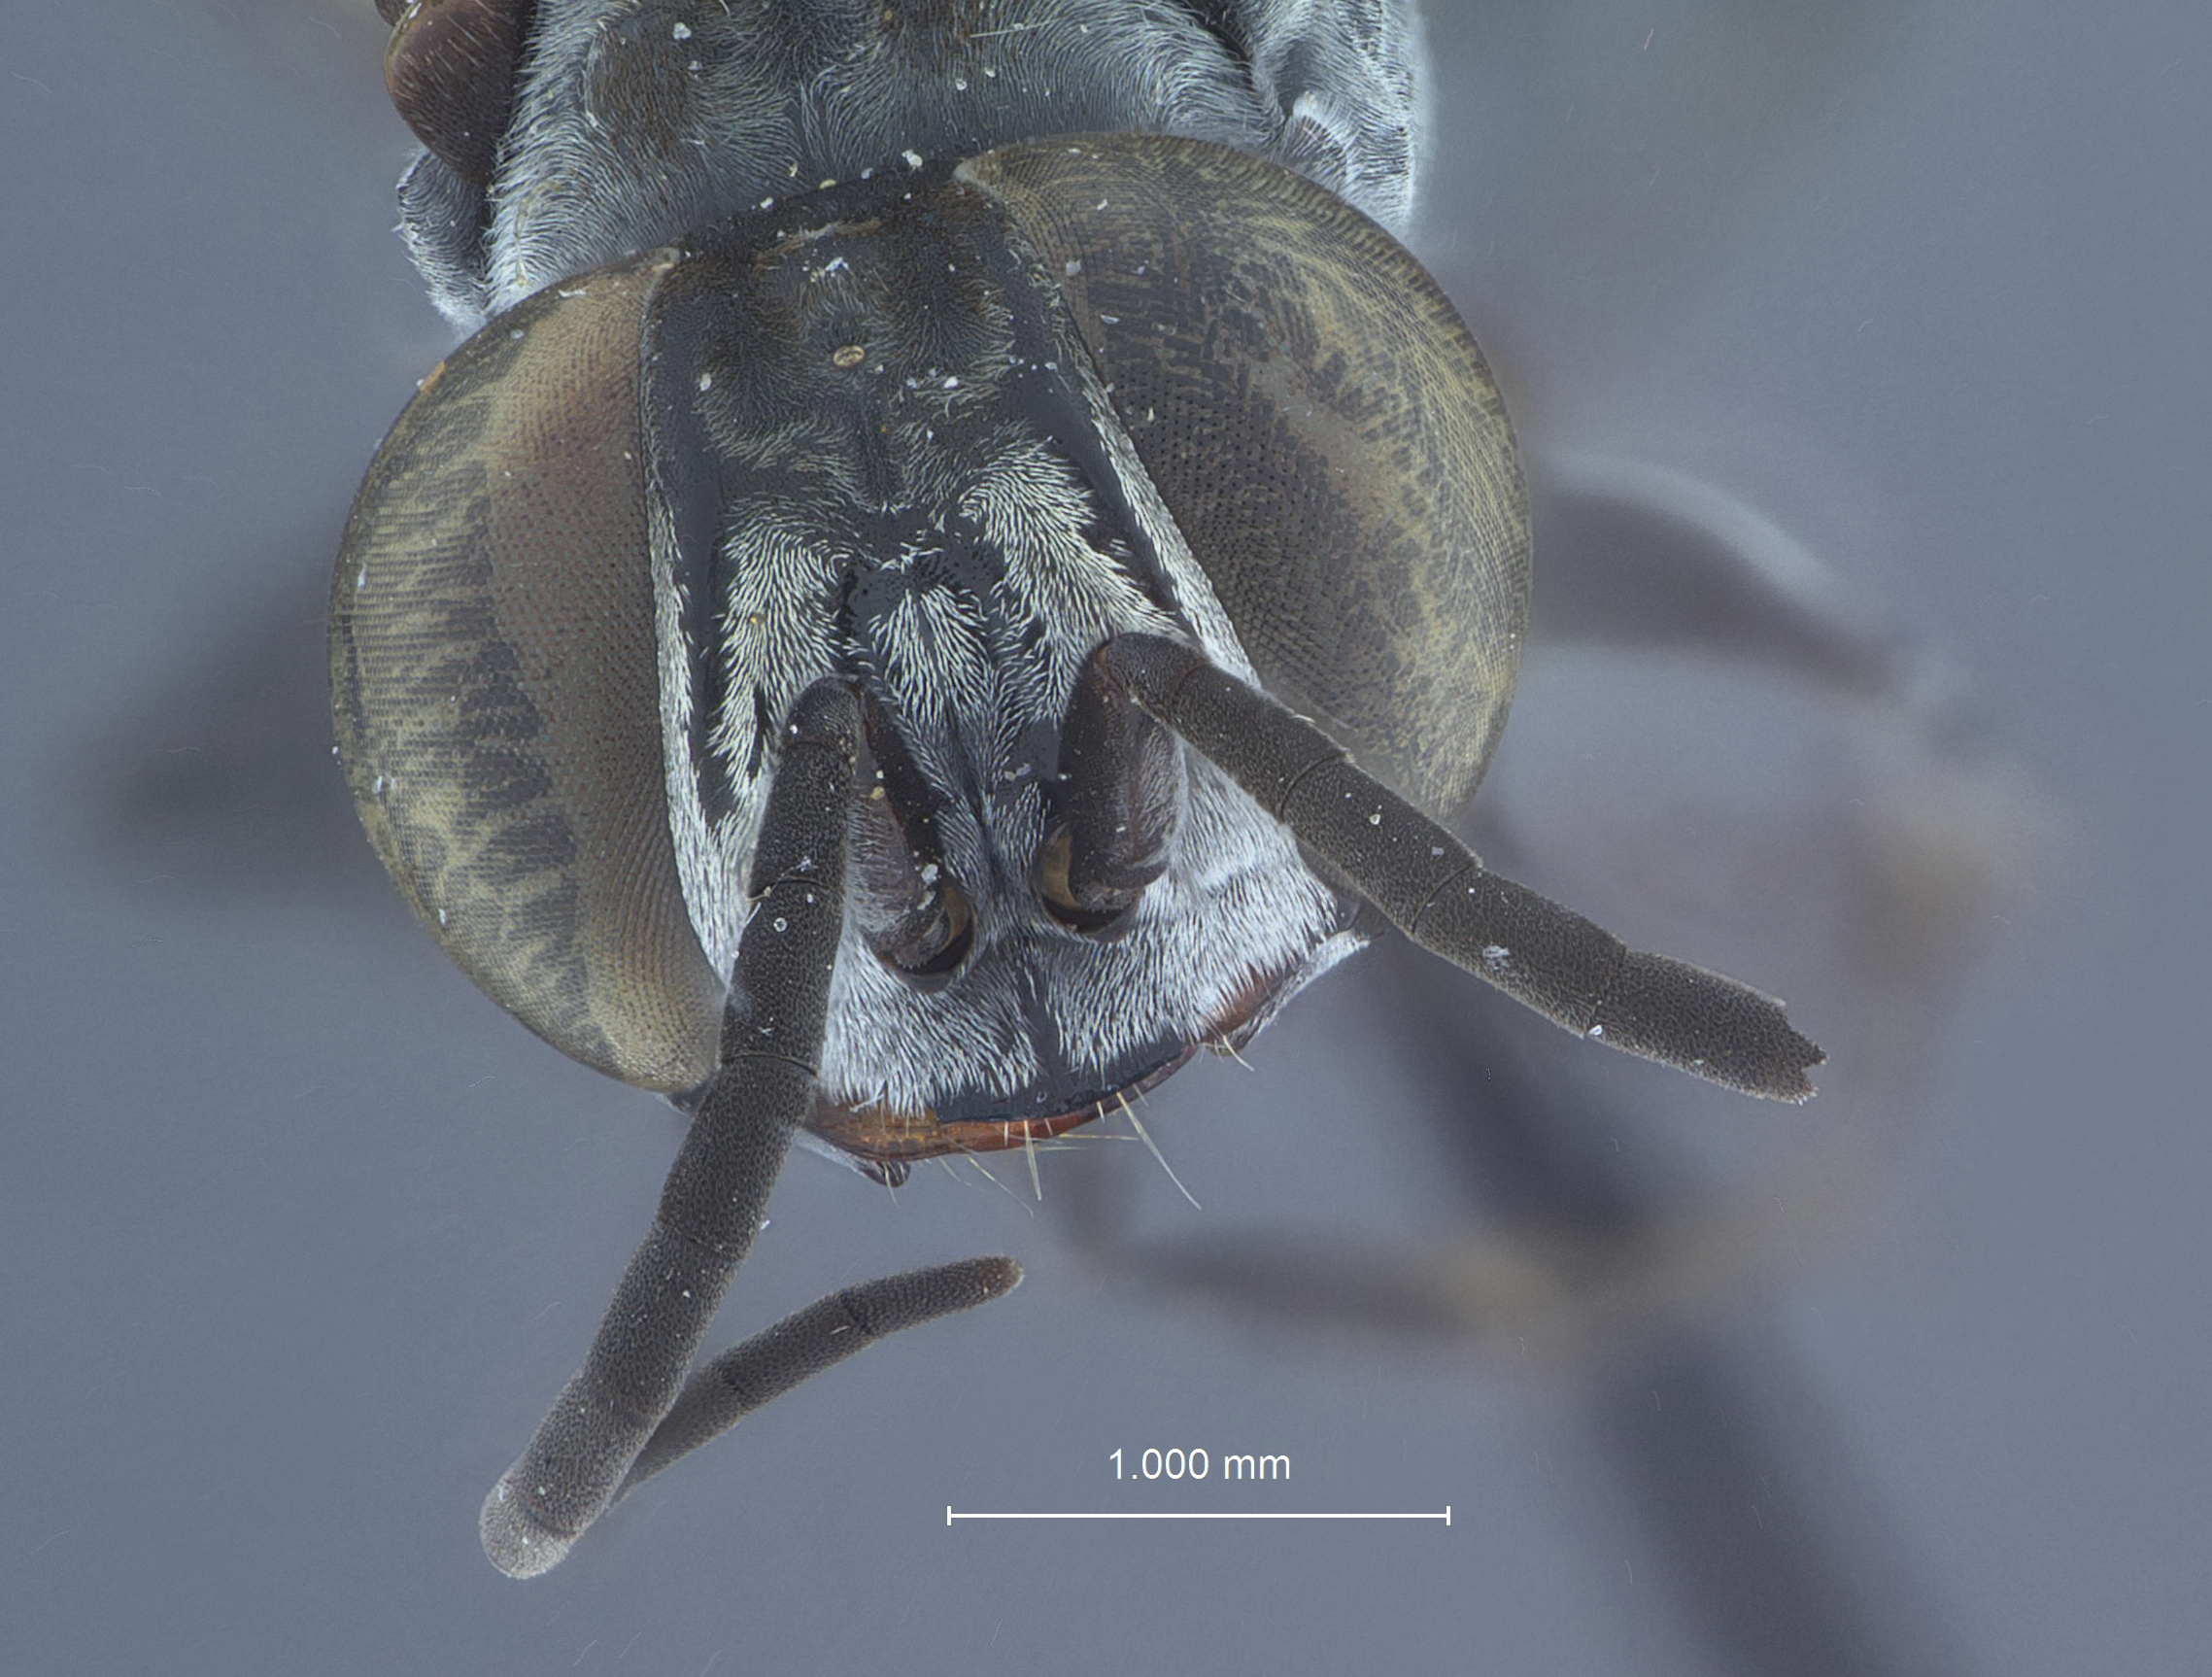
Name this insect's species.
Liris deliquus
